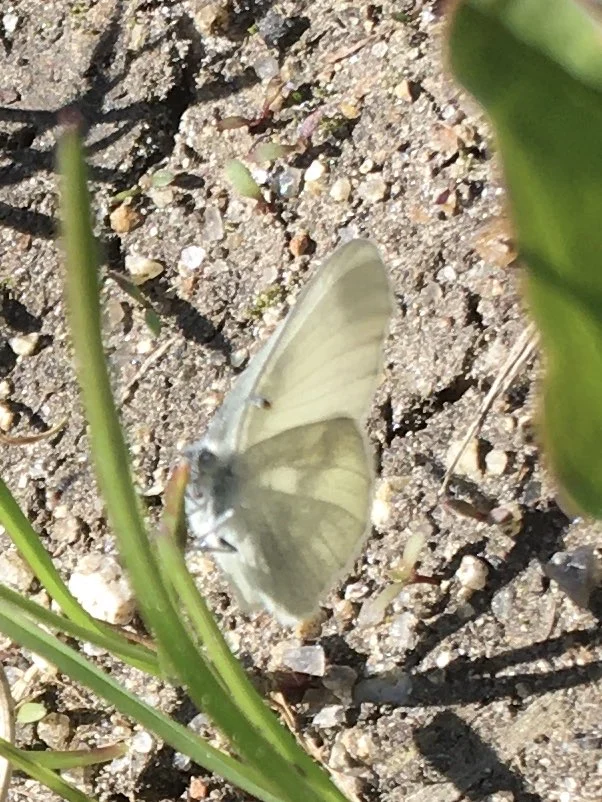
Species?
Leptidea sinapis/juvernica
